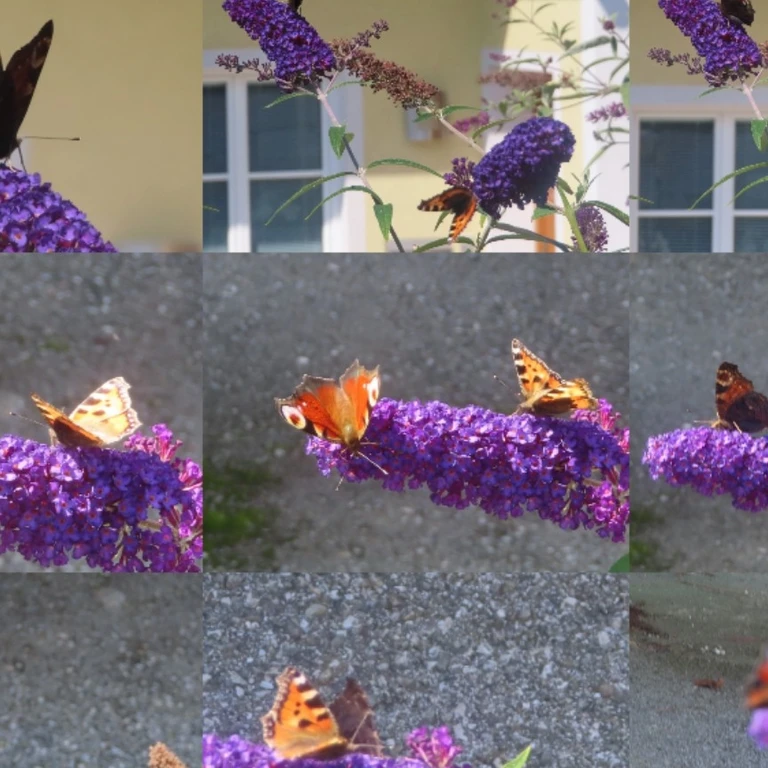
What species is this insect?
Aglais urticae
